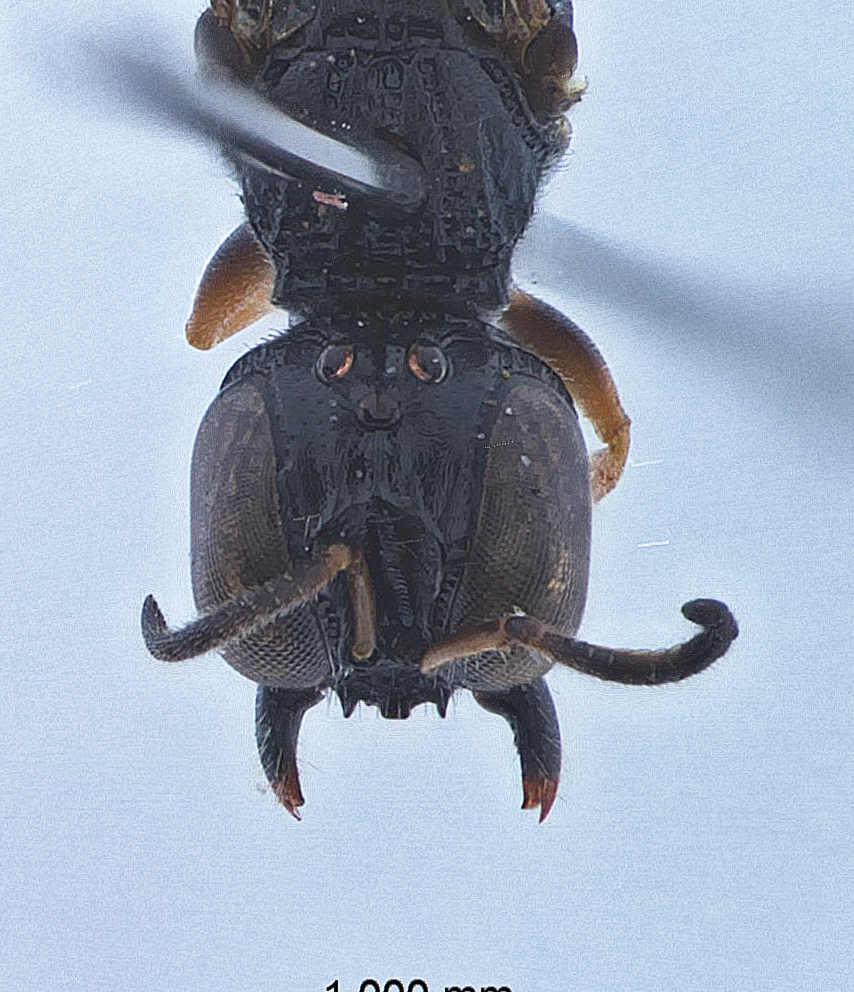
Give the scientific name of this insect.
Polemistus philippinensis
